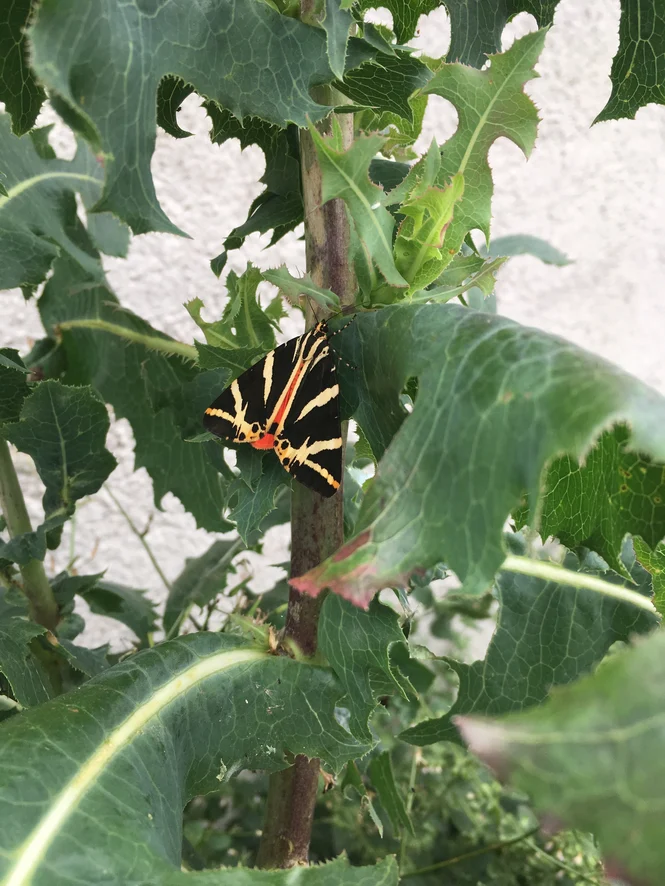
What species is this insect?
Euplagia quadripunctaria
